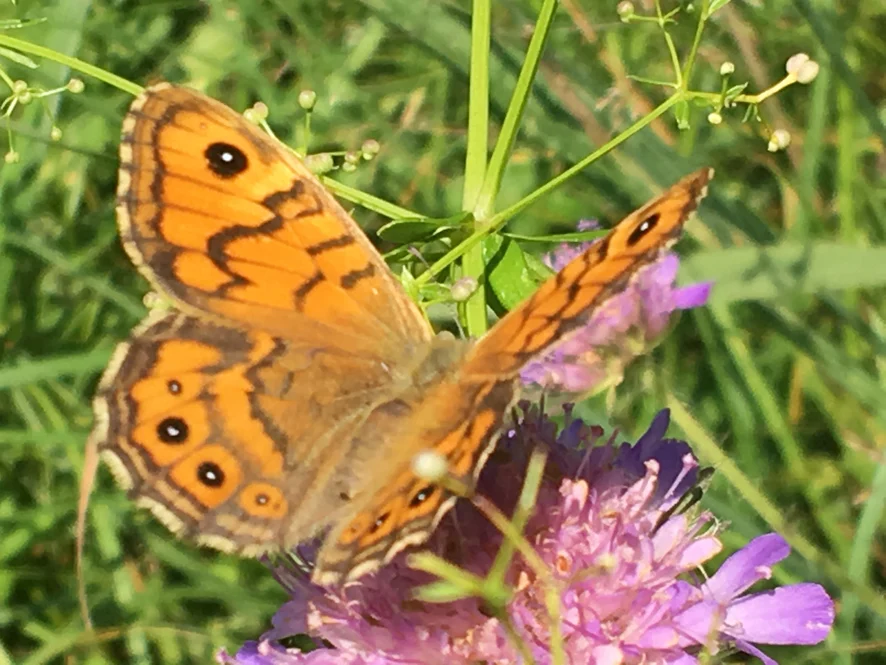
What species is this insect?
Lasiommata megera (also Pararge megera)
